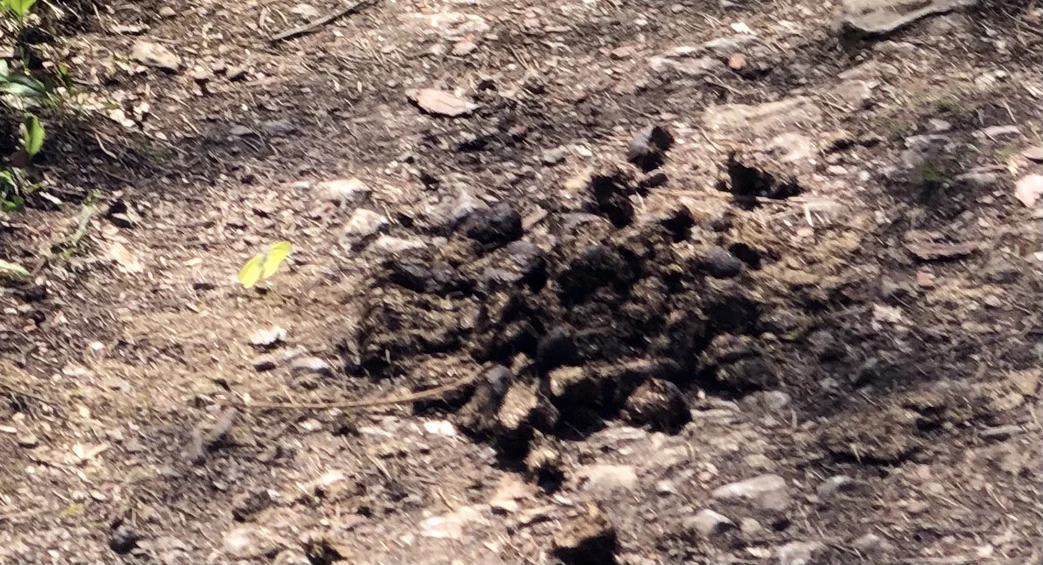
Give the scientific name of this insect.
Gonepteryx rhamni
